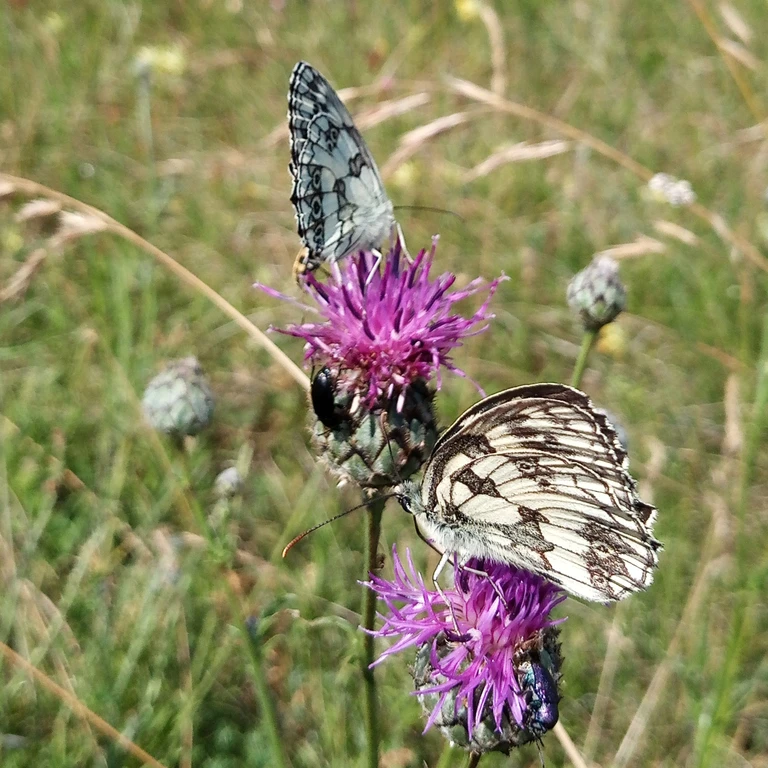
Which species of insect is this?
Melanargia galathea
